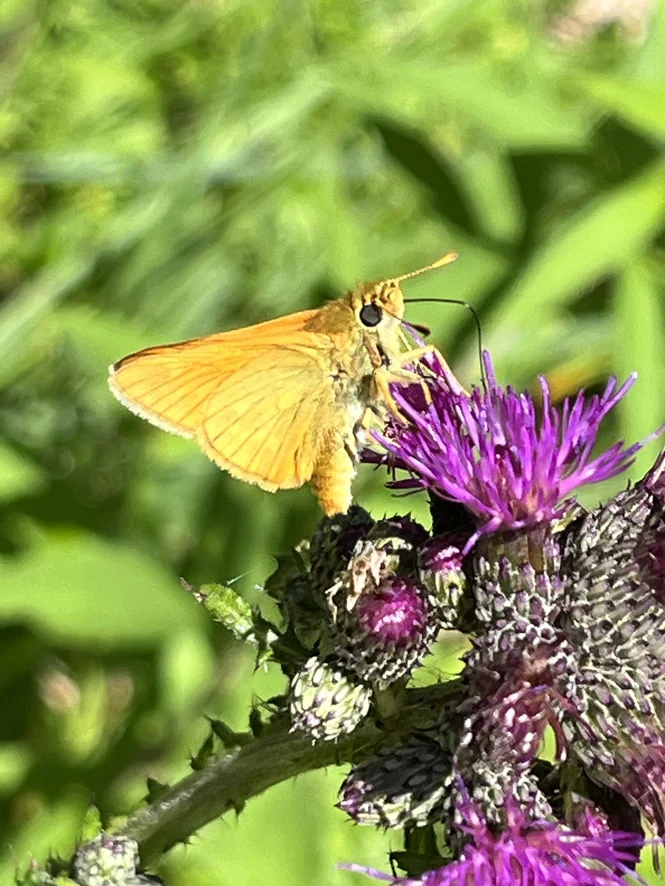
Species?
Ochlodes sylvanus (also Ochlodes venata)
